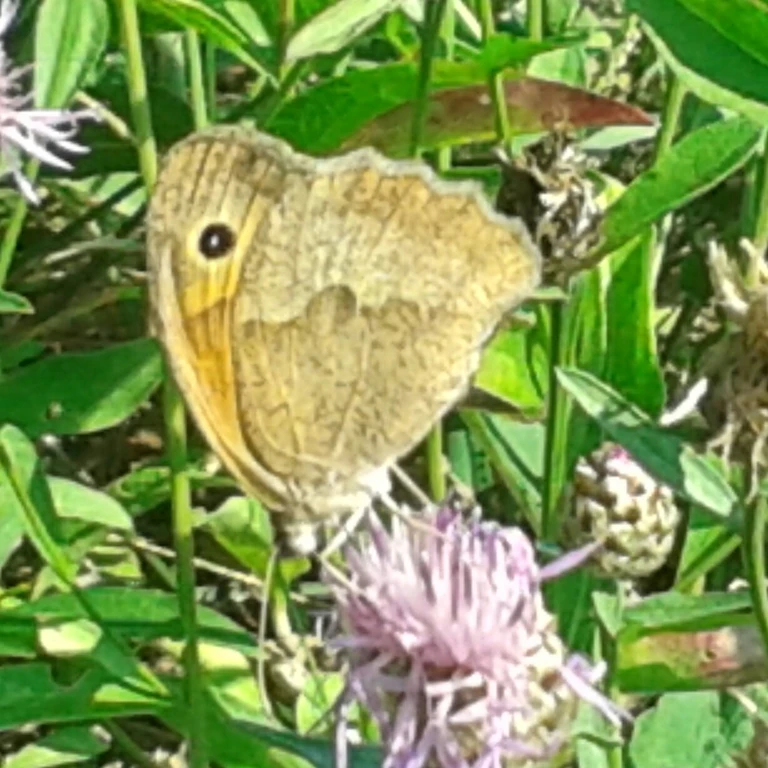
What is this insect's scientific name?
Maniola jurtina
